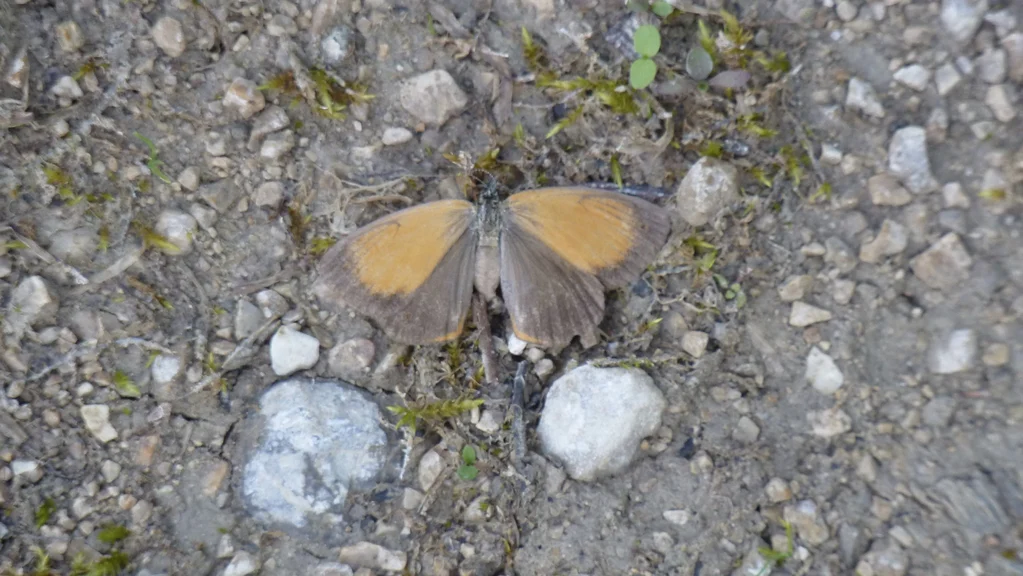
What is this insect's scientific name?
Coenonympha arcania
